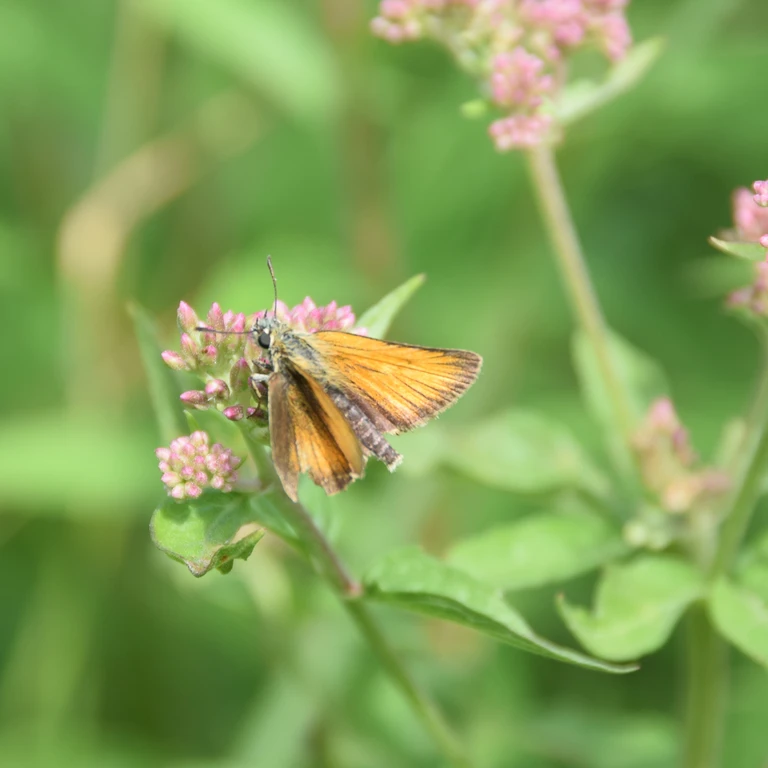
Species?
Thymelicus lineola
